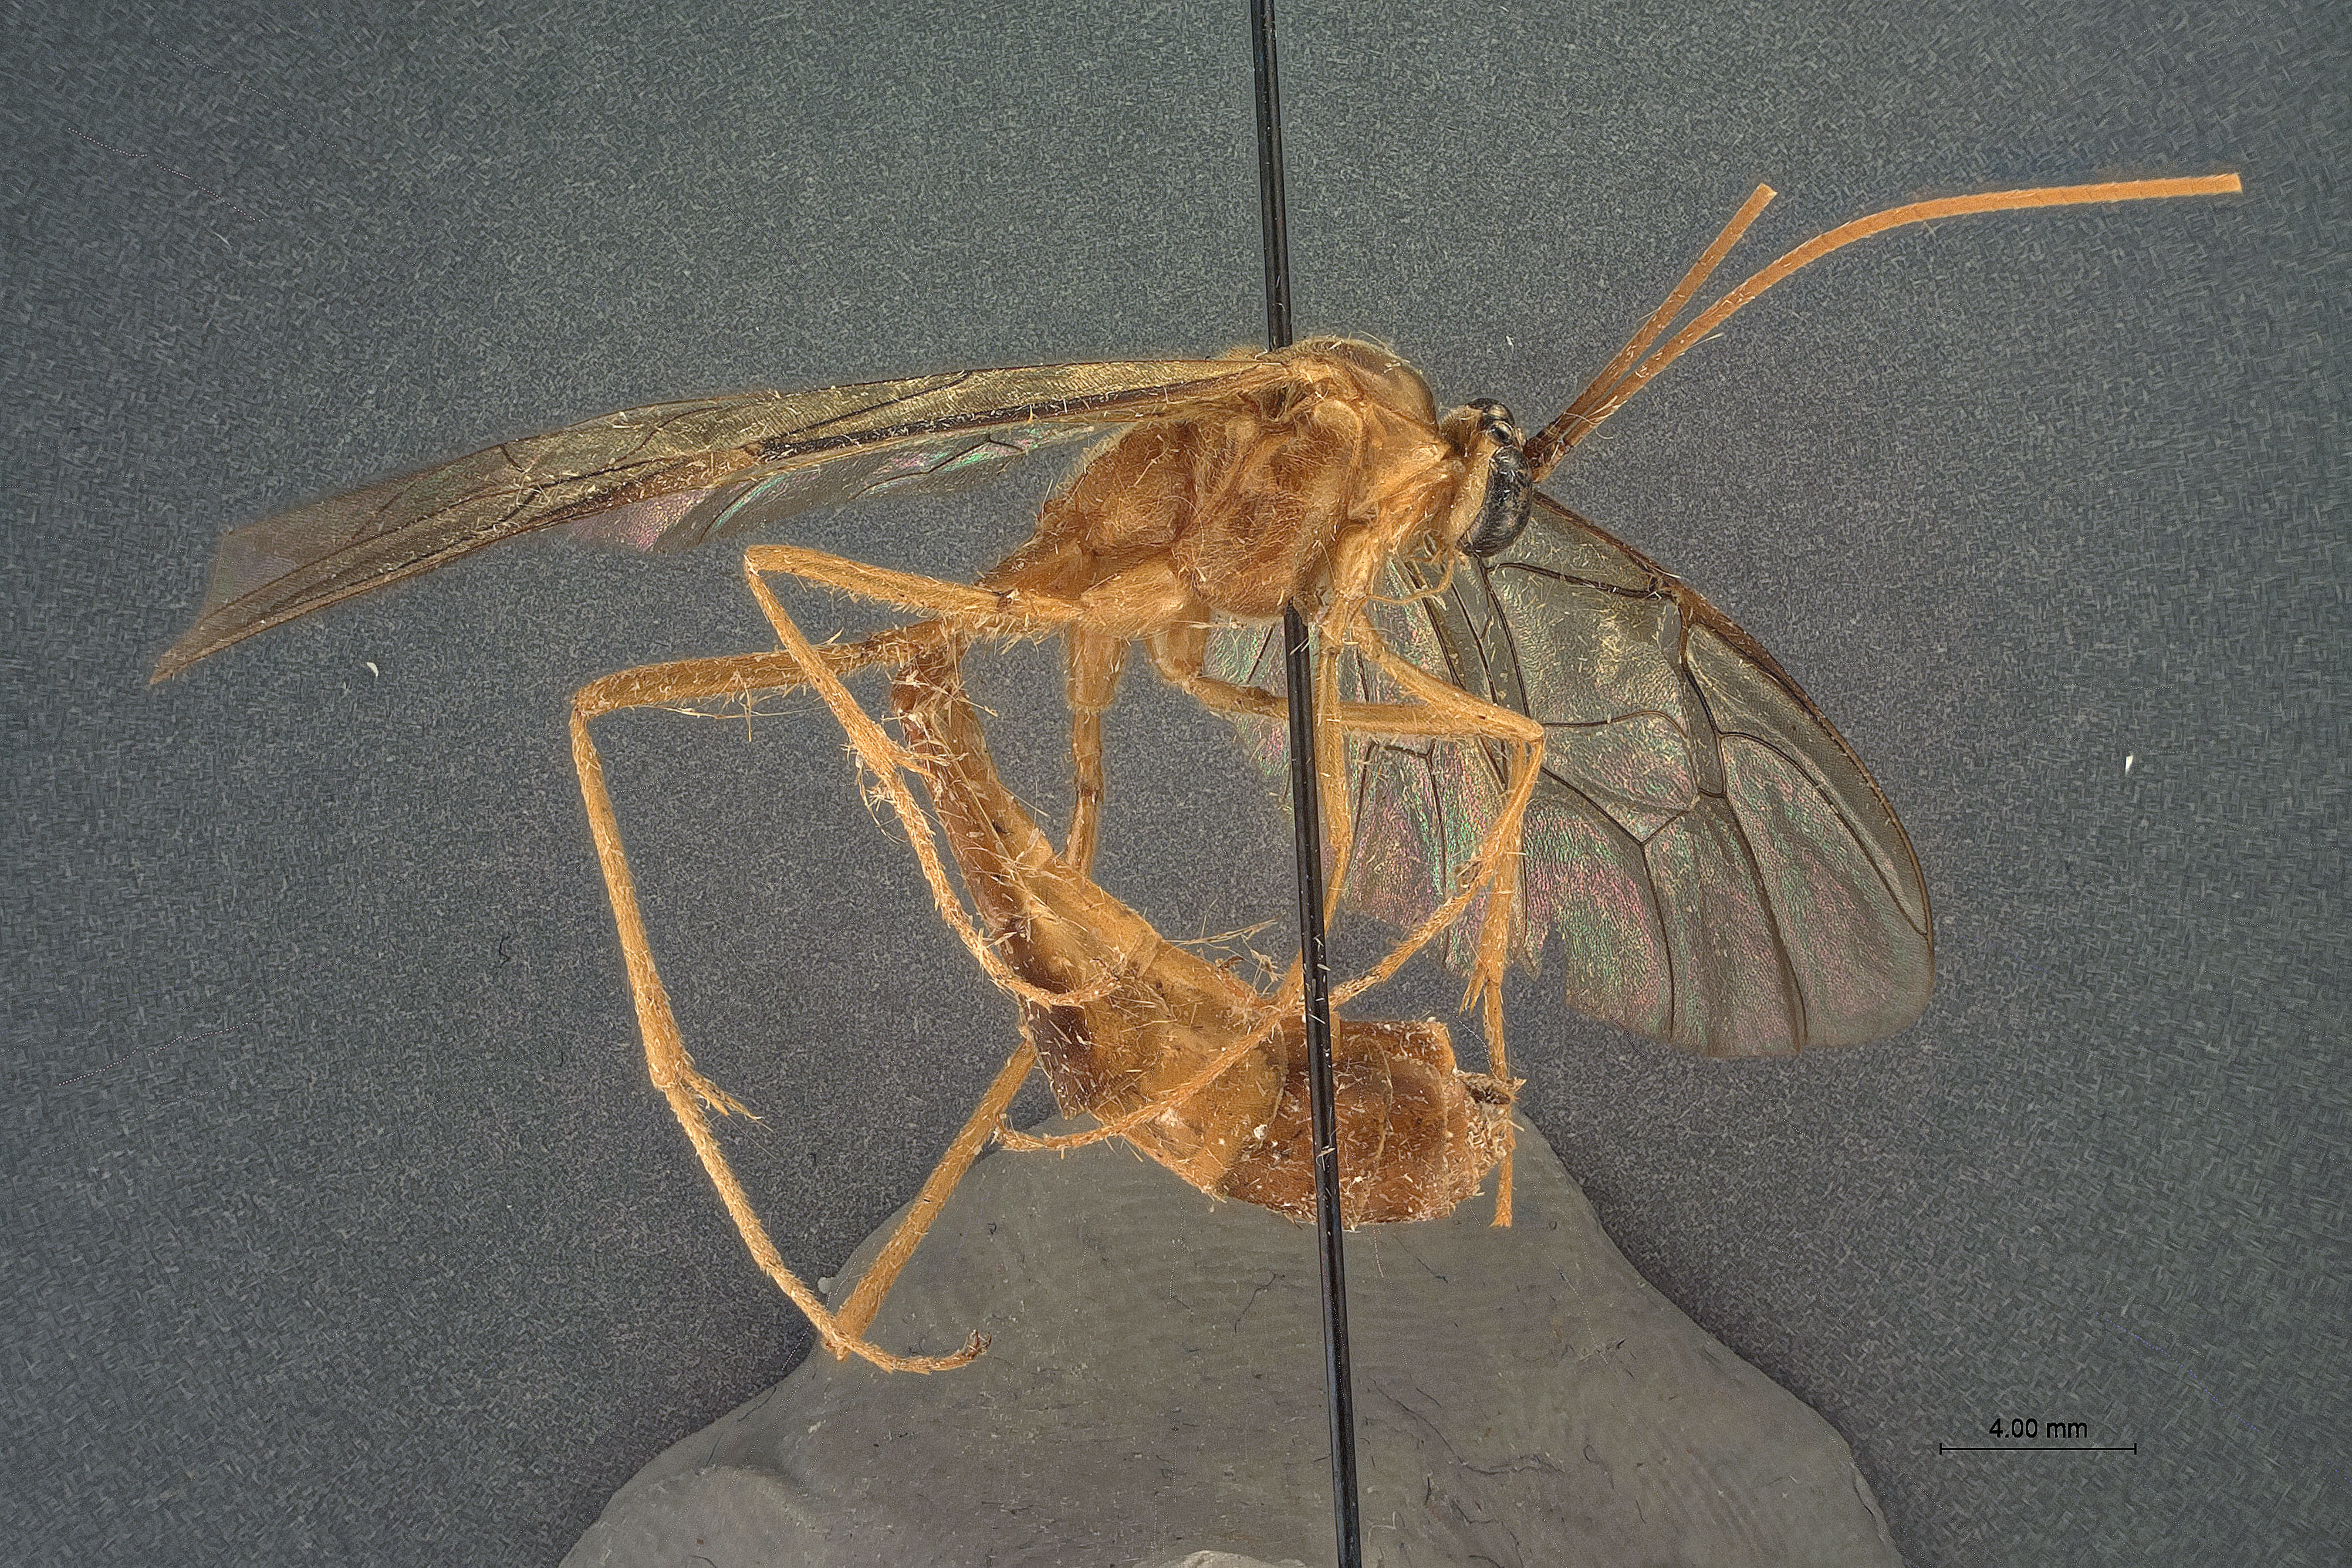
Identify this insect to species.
Stauropoctonus chezanus
